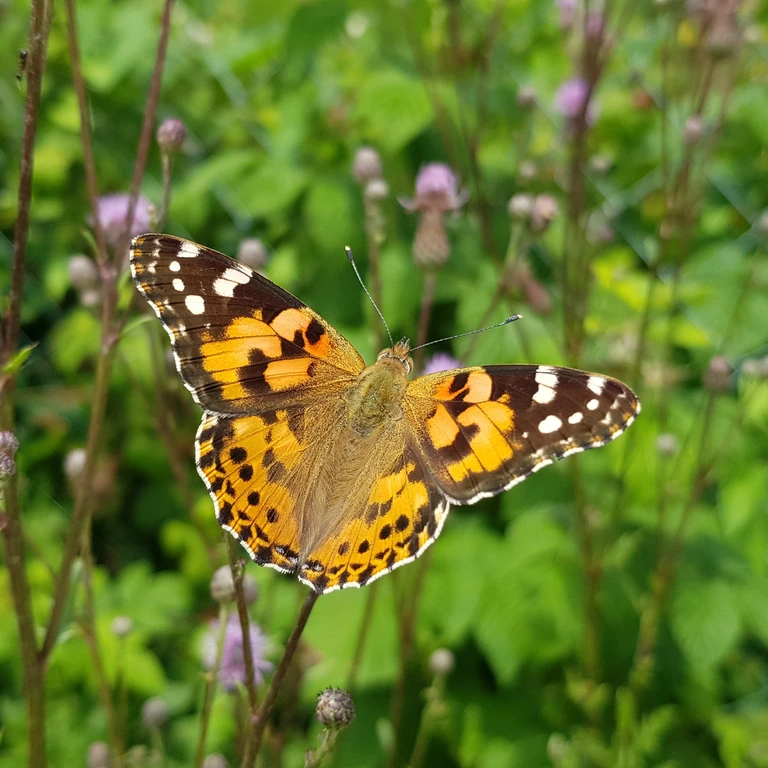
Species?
Vanessa cardui
